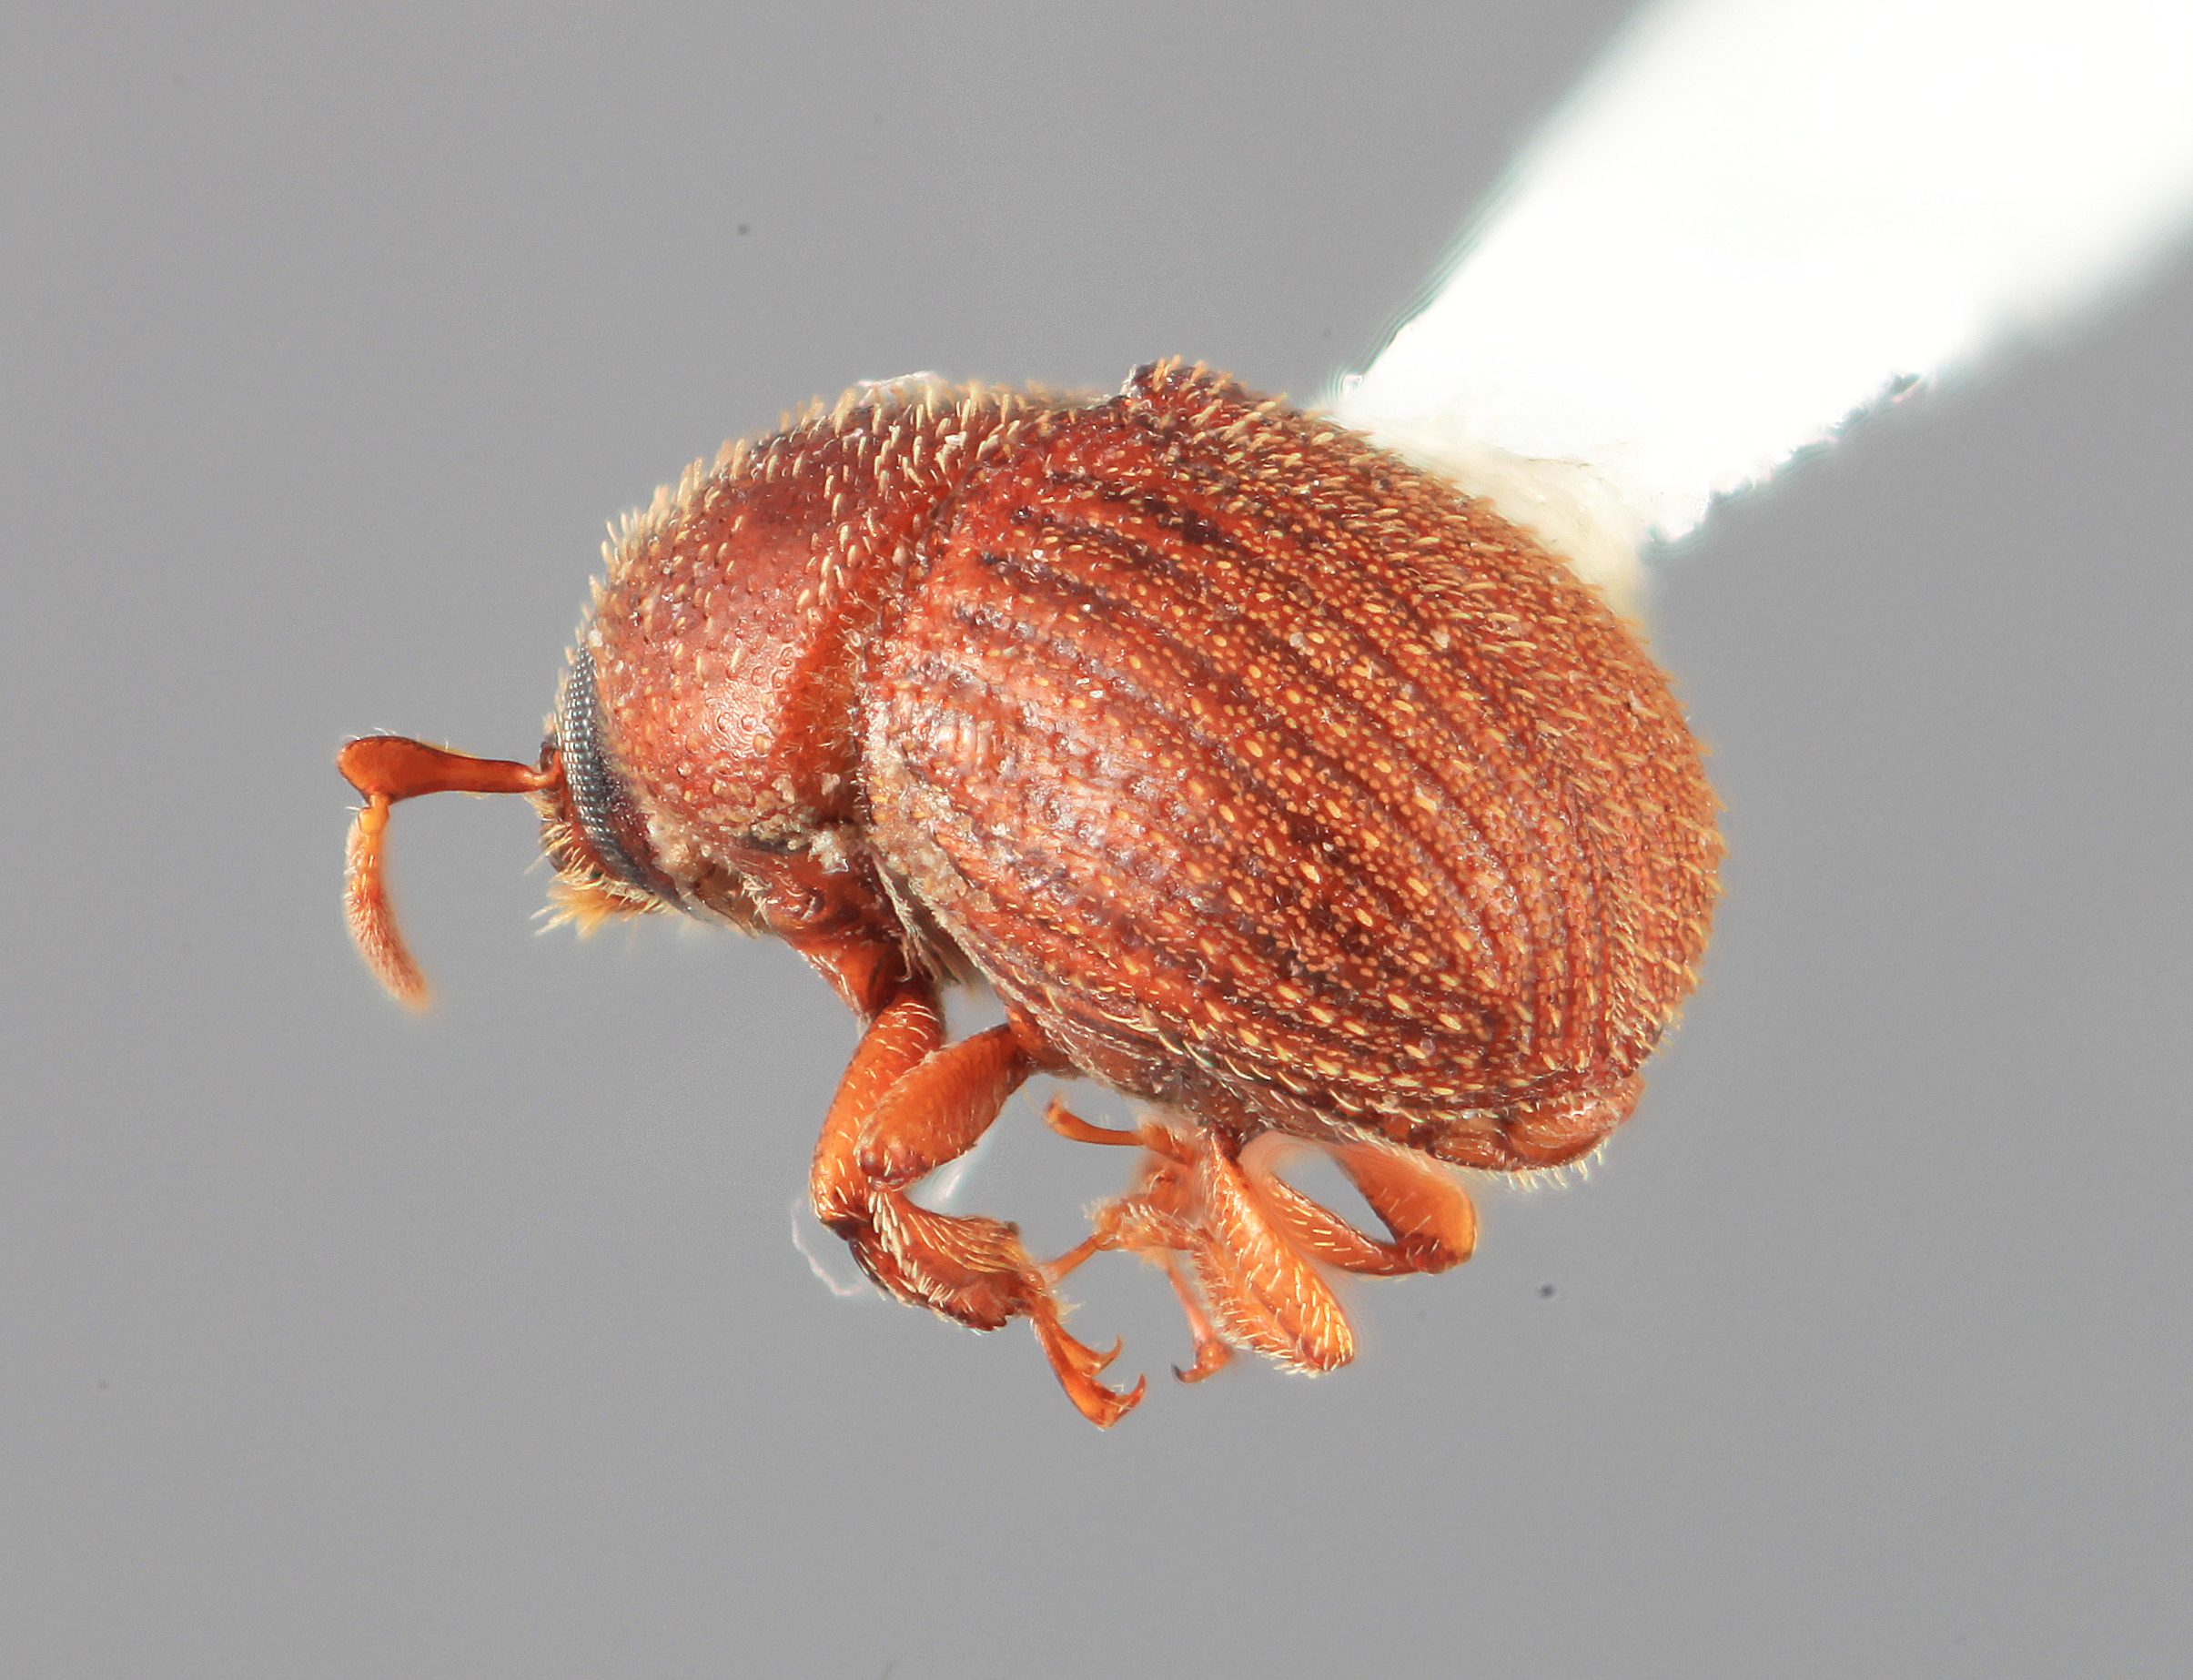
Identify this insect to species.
Chramesus solicitatus
